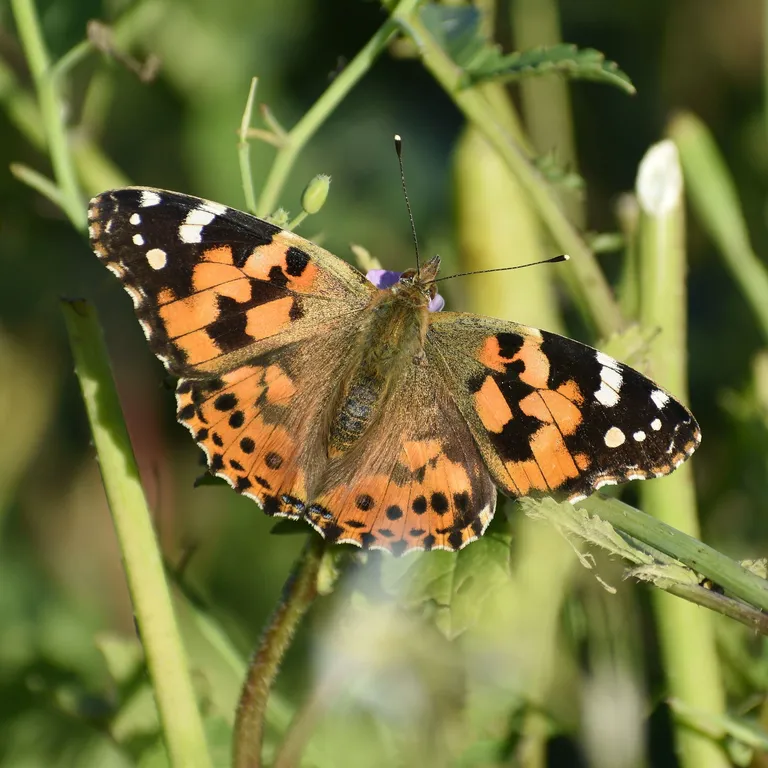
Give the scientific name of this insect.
Vanessa cardui
